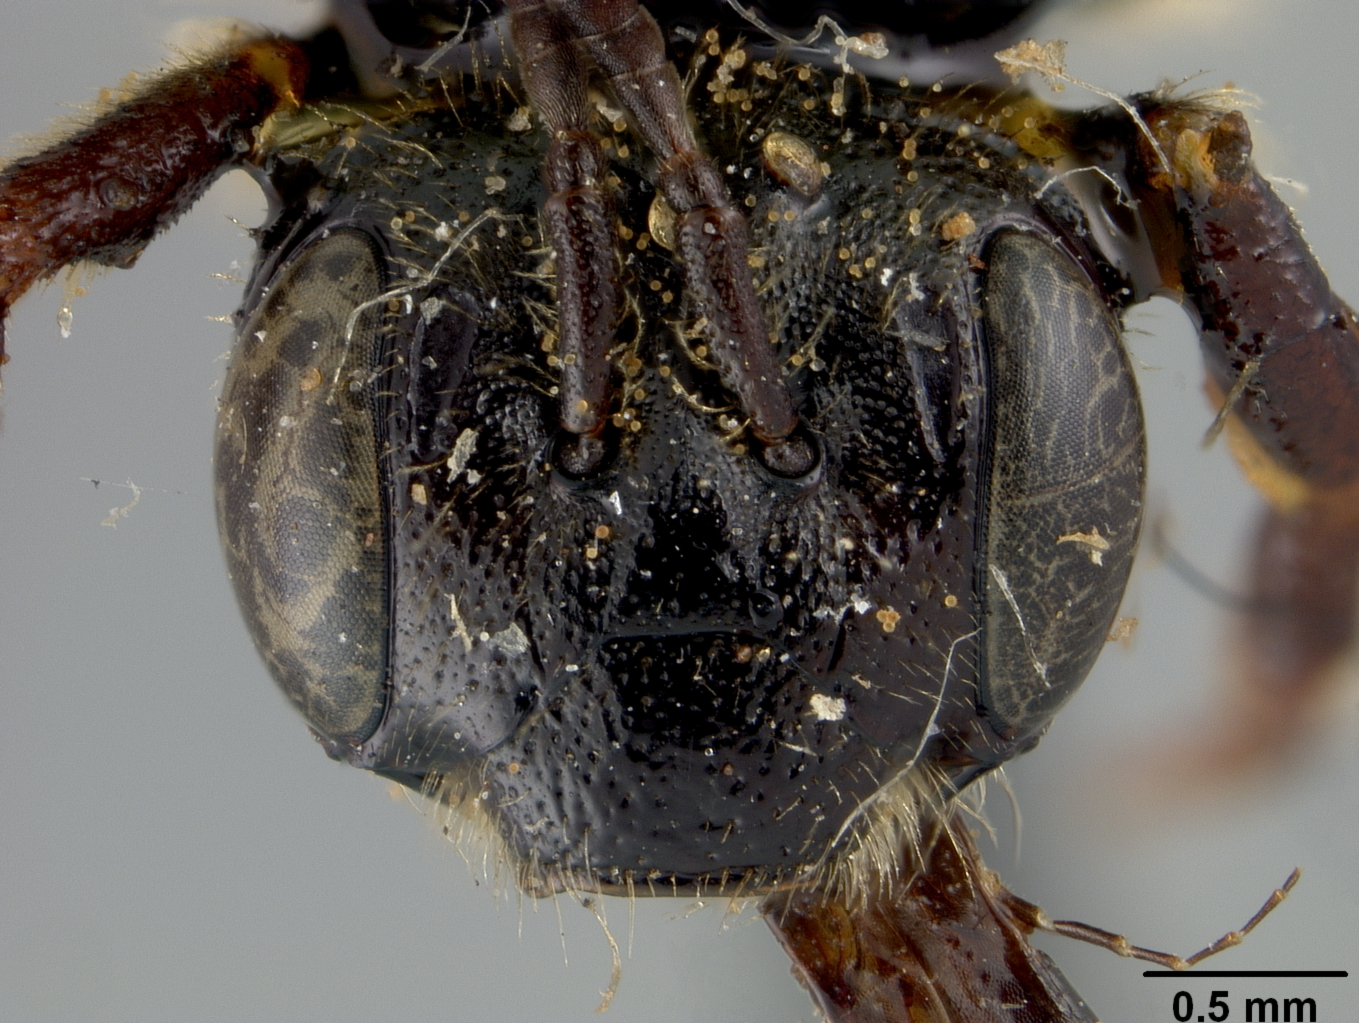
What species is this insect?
Panurginus piercei
